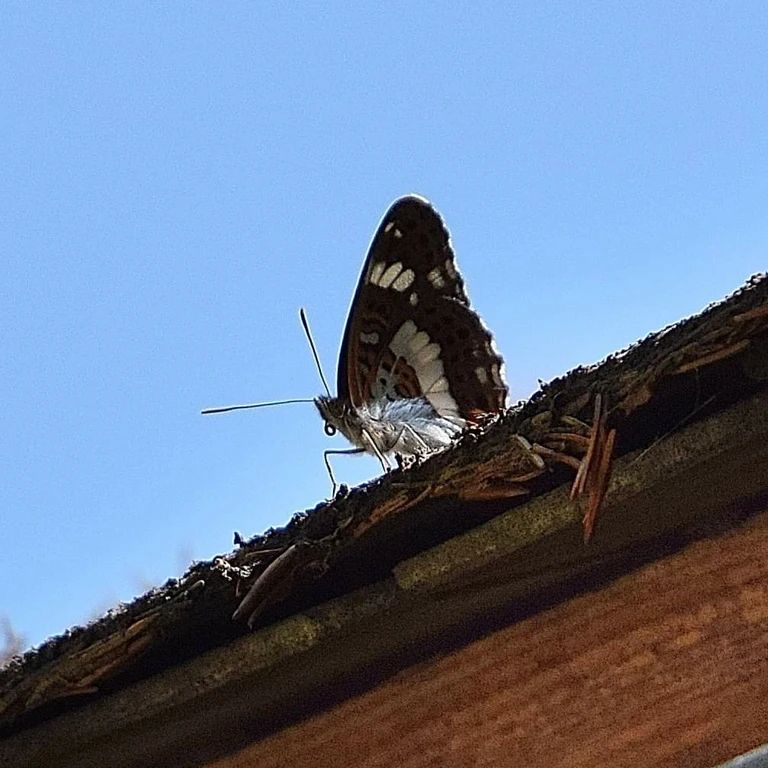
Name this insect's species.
Limenitis camilla (also Ladoga camilla)
